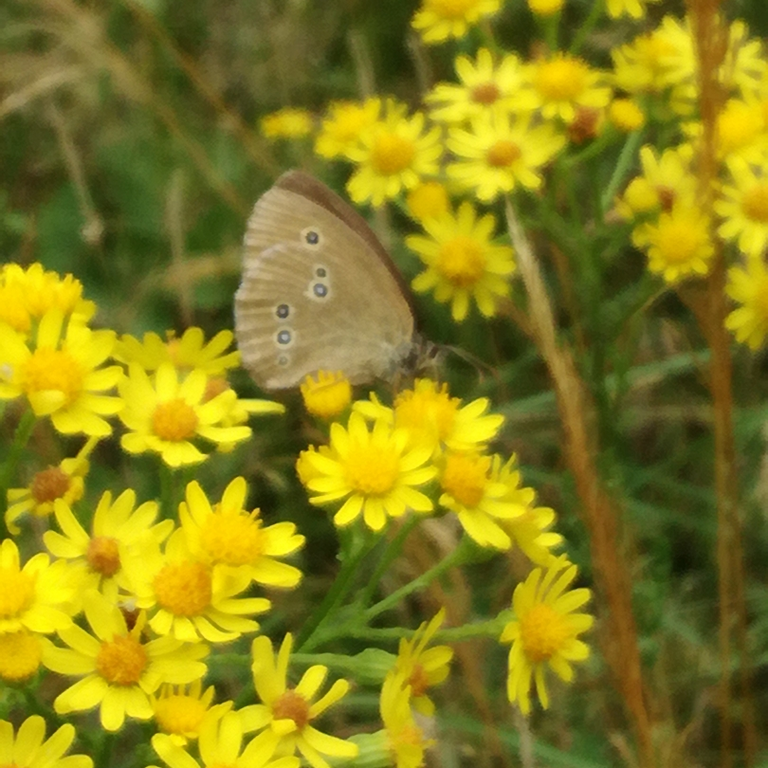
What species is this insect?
Aphantopus hyperantus
